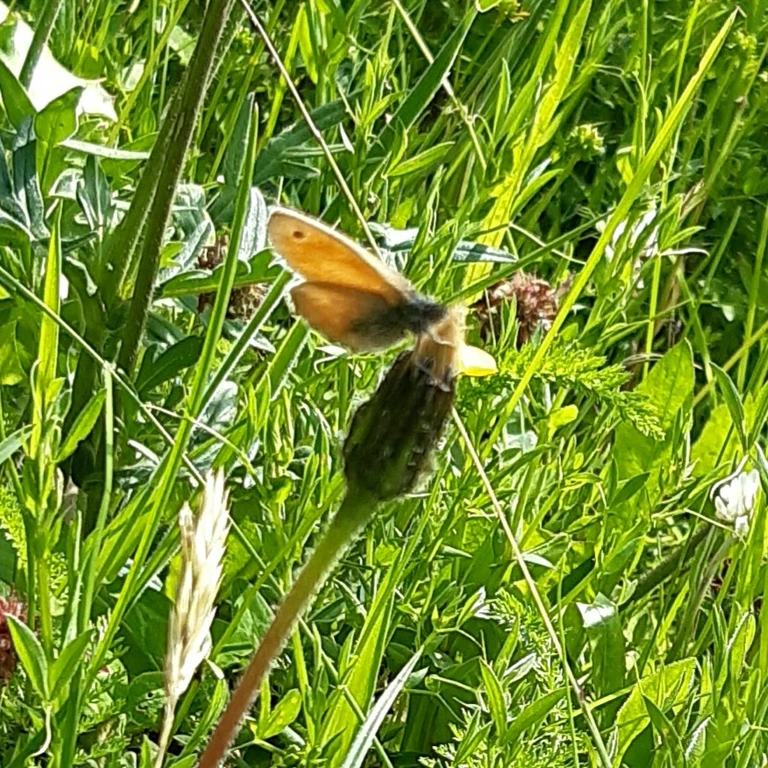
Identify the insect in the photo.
Coenonympha pamphilus
